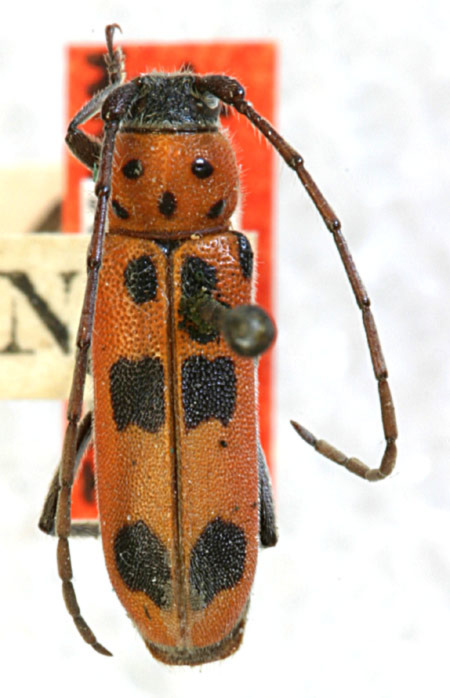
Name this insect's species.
Tylosis brevicollis (also Tylosis maculatus)
